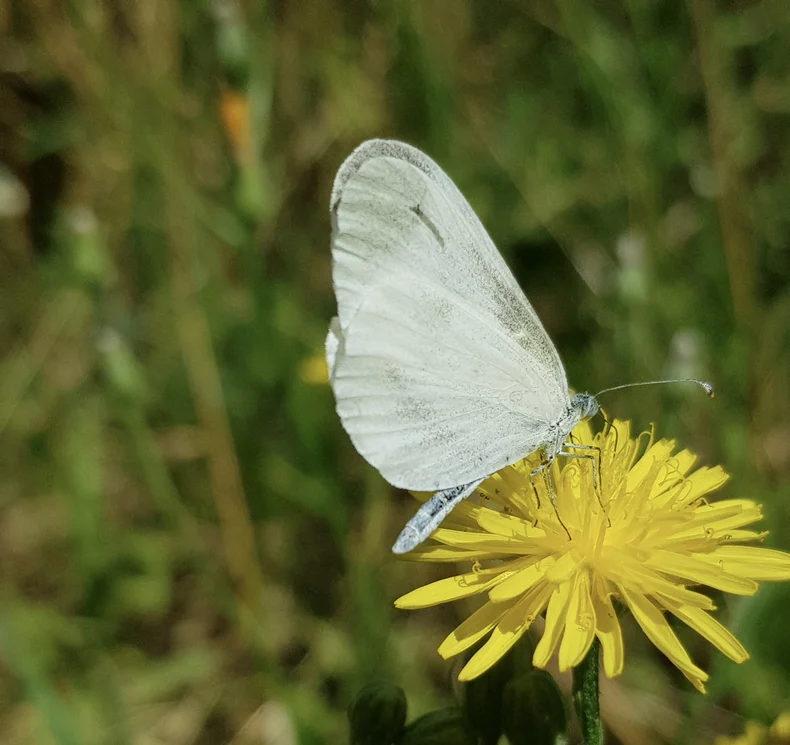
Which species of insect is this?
Leptidea sinapis/juvernica
